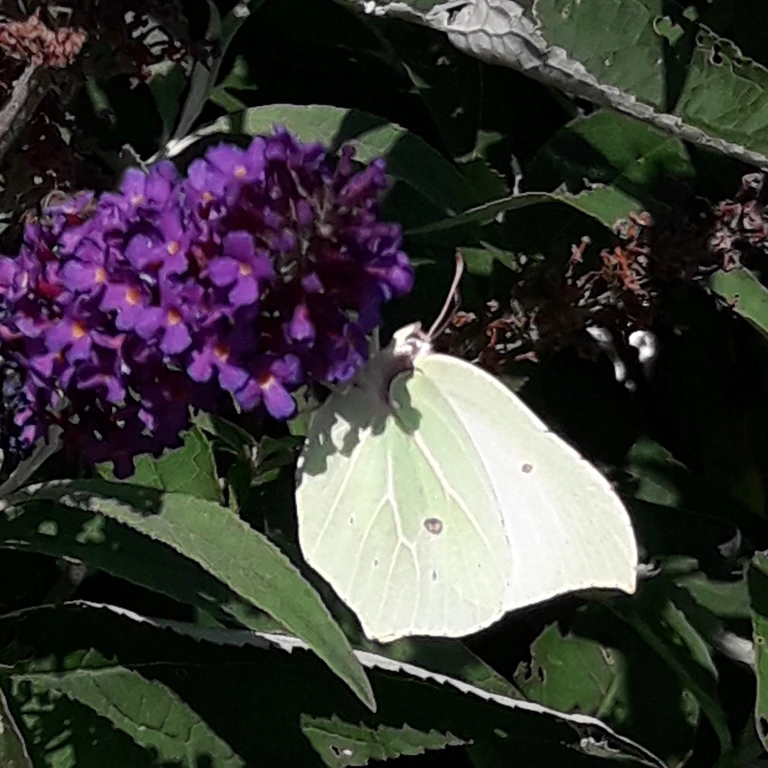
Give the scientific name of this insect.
Gonepteryx rhamni
